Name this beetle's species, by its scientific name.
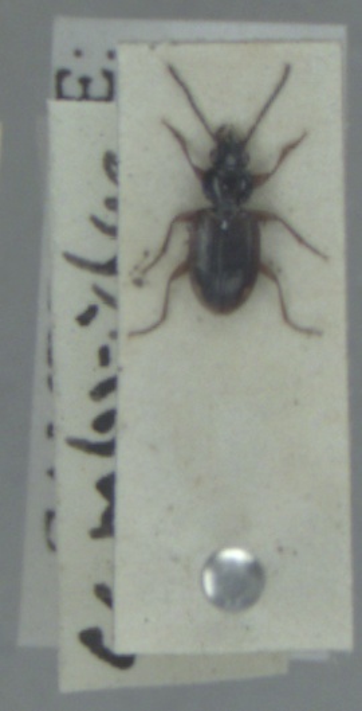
Bembidion lunulatum
